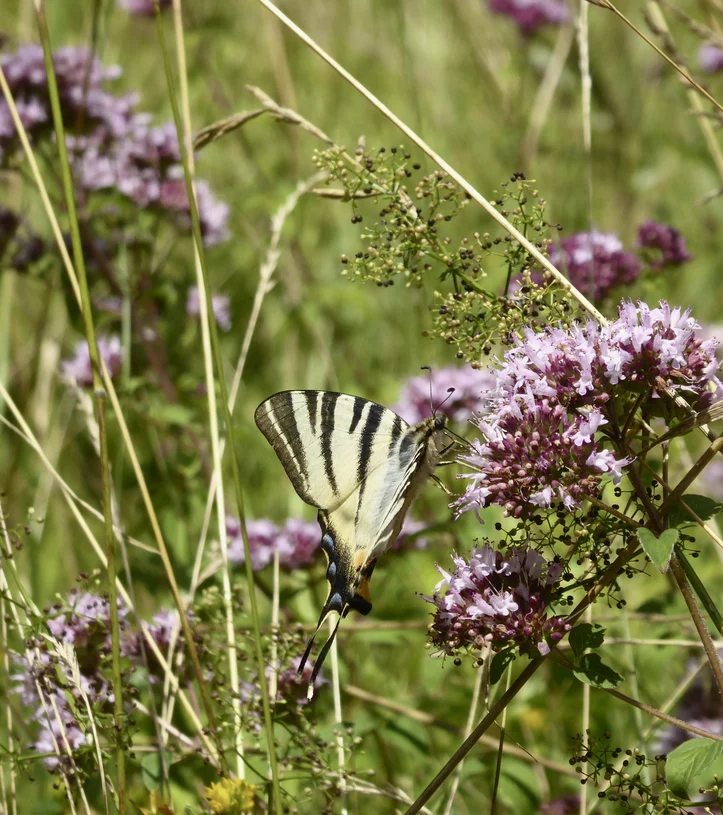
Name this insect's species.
Iphiclides podalirius
